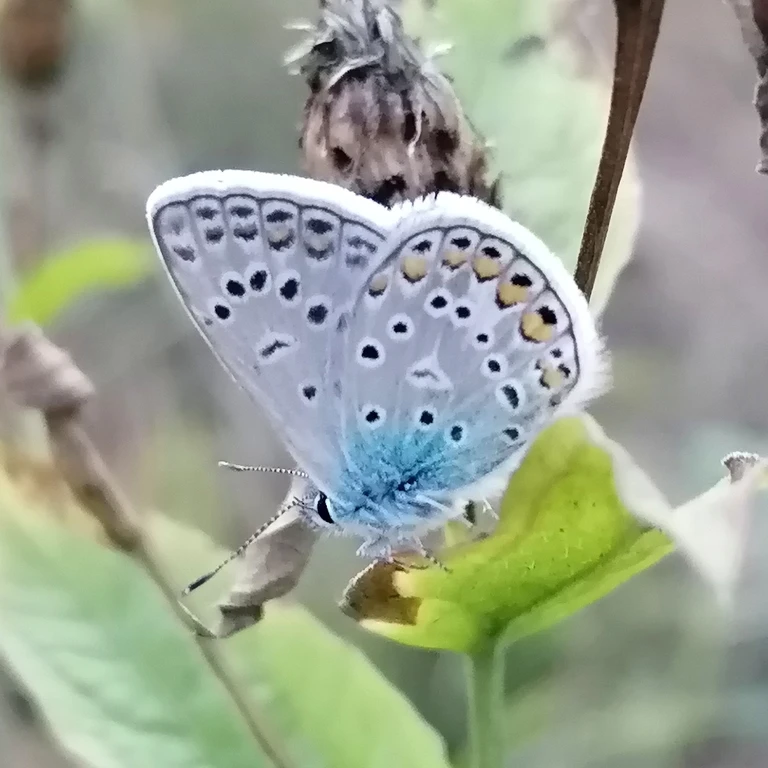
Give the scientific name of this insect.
Polyommatus icarus
